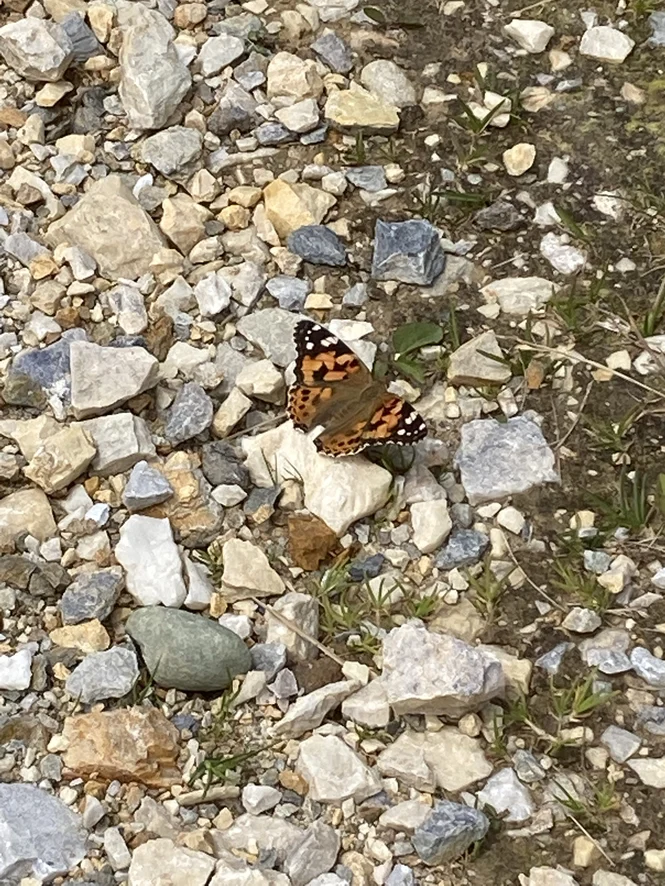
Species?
Vanessa cardui
